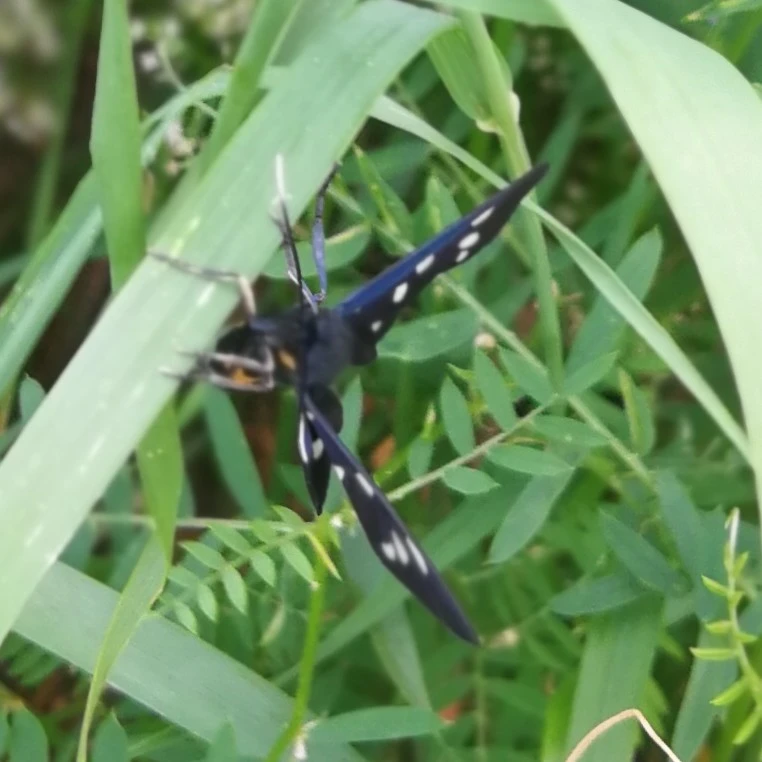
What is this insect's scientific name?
Amata phegea
